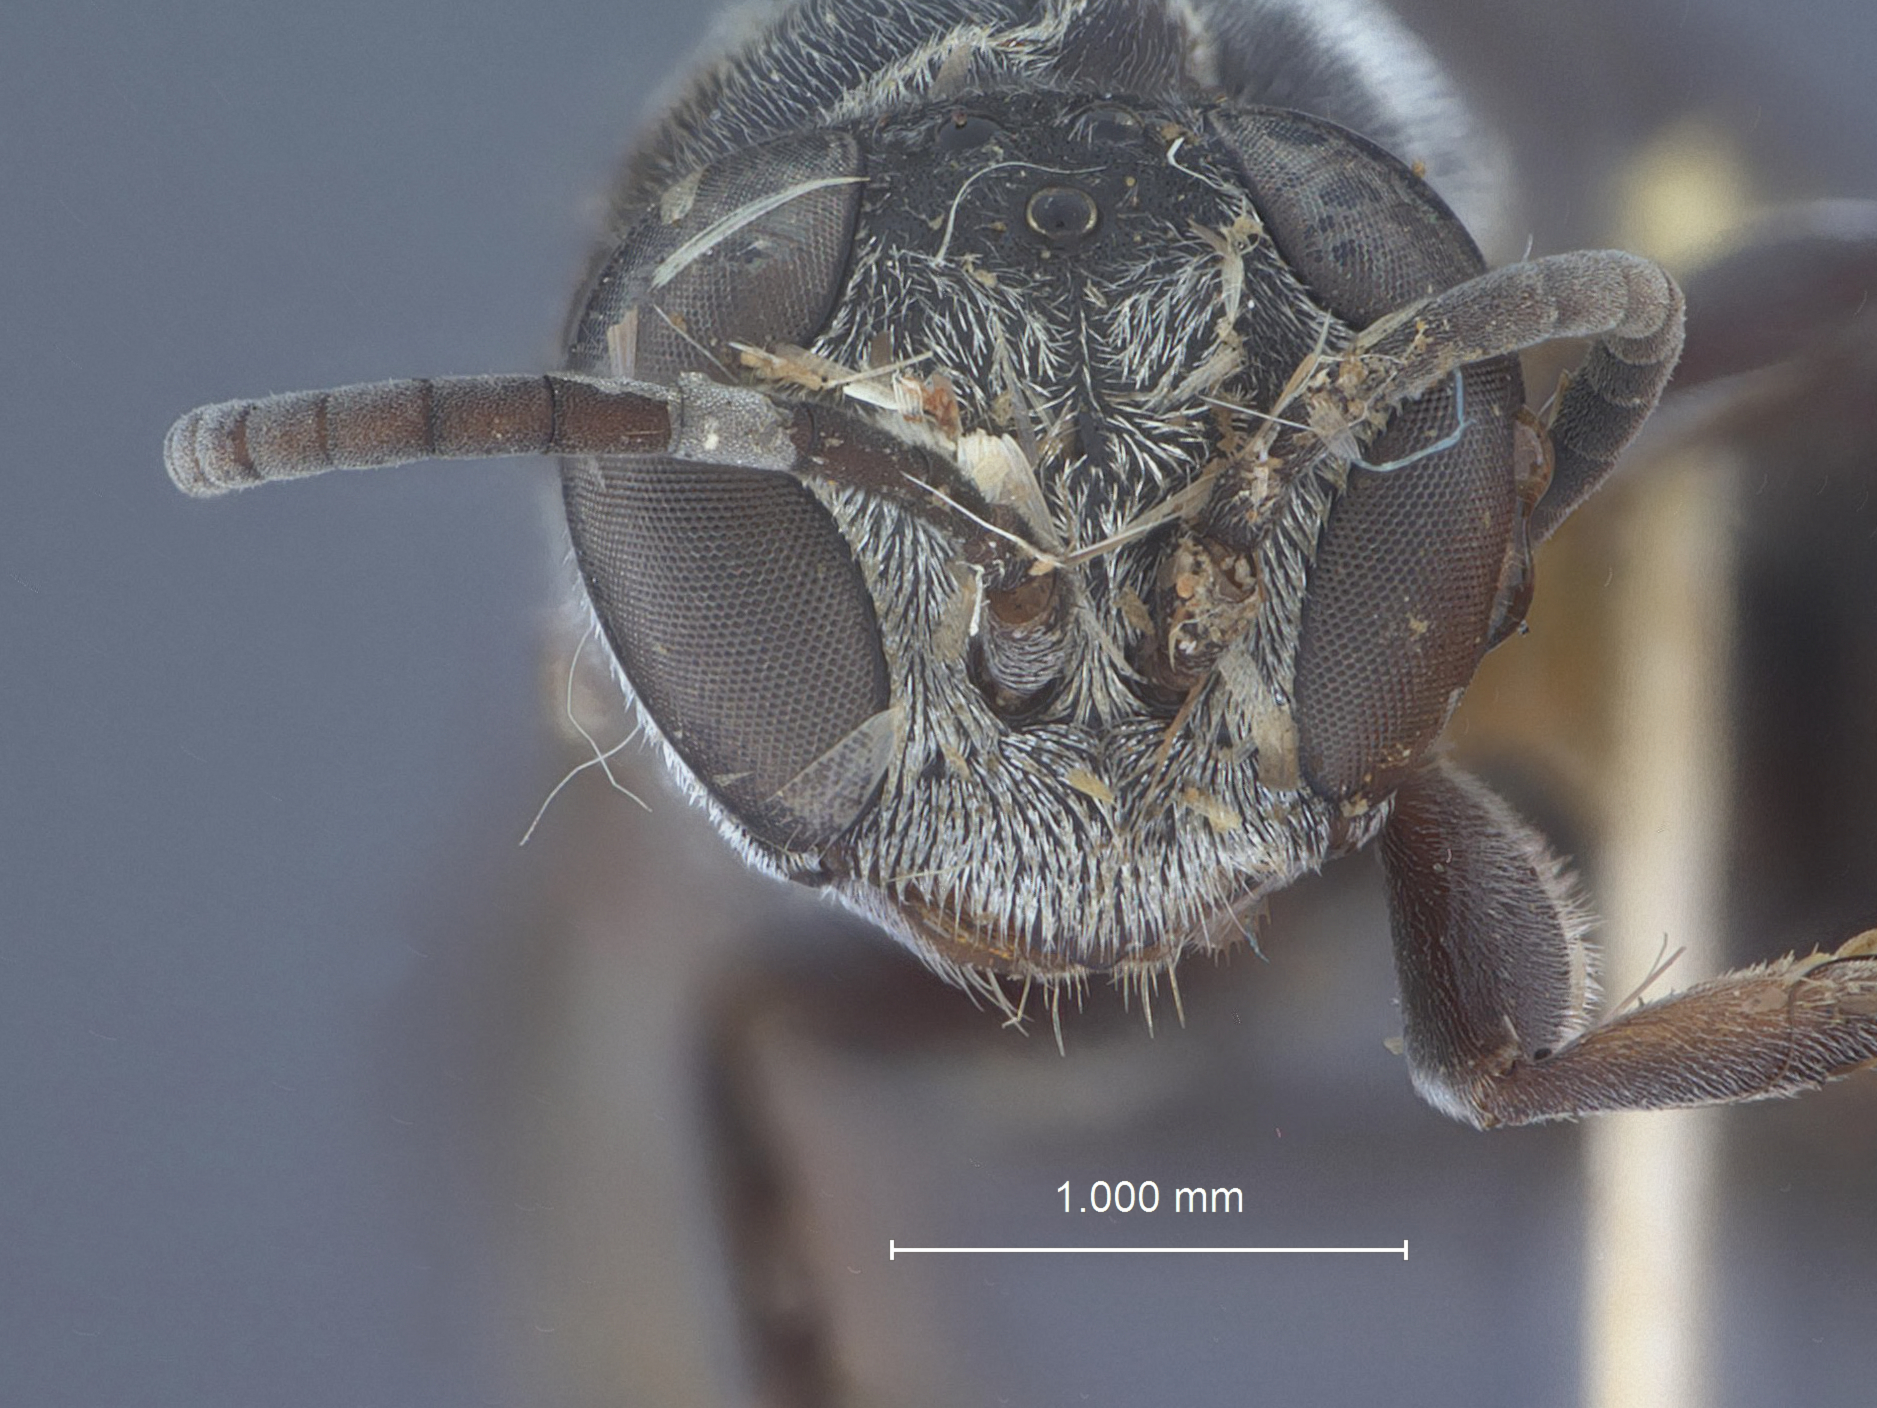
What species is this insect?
Pisonitus argenteus
